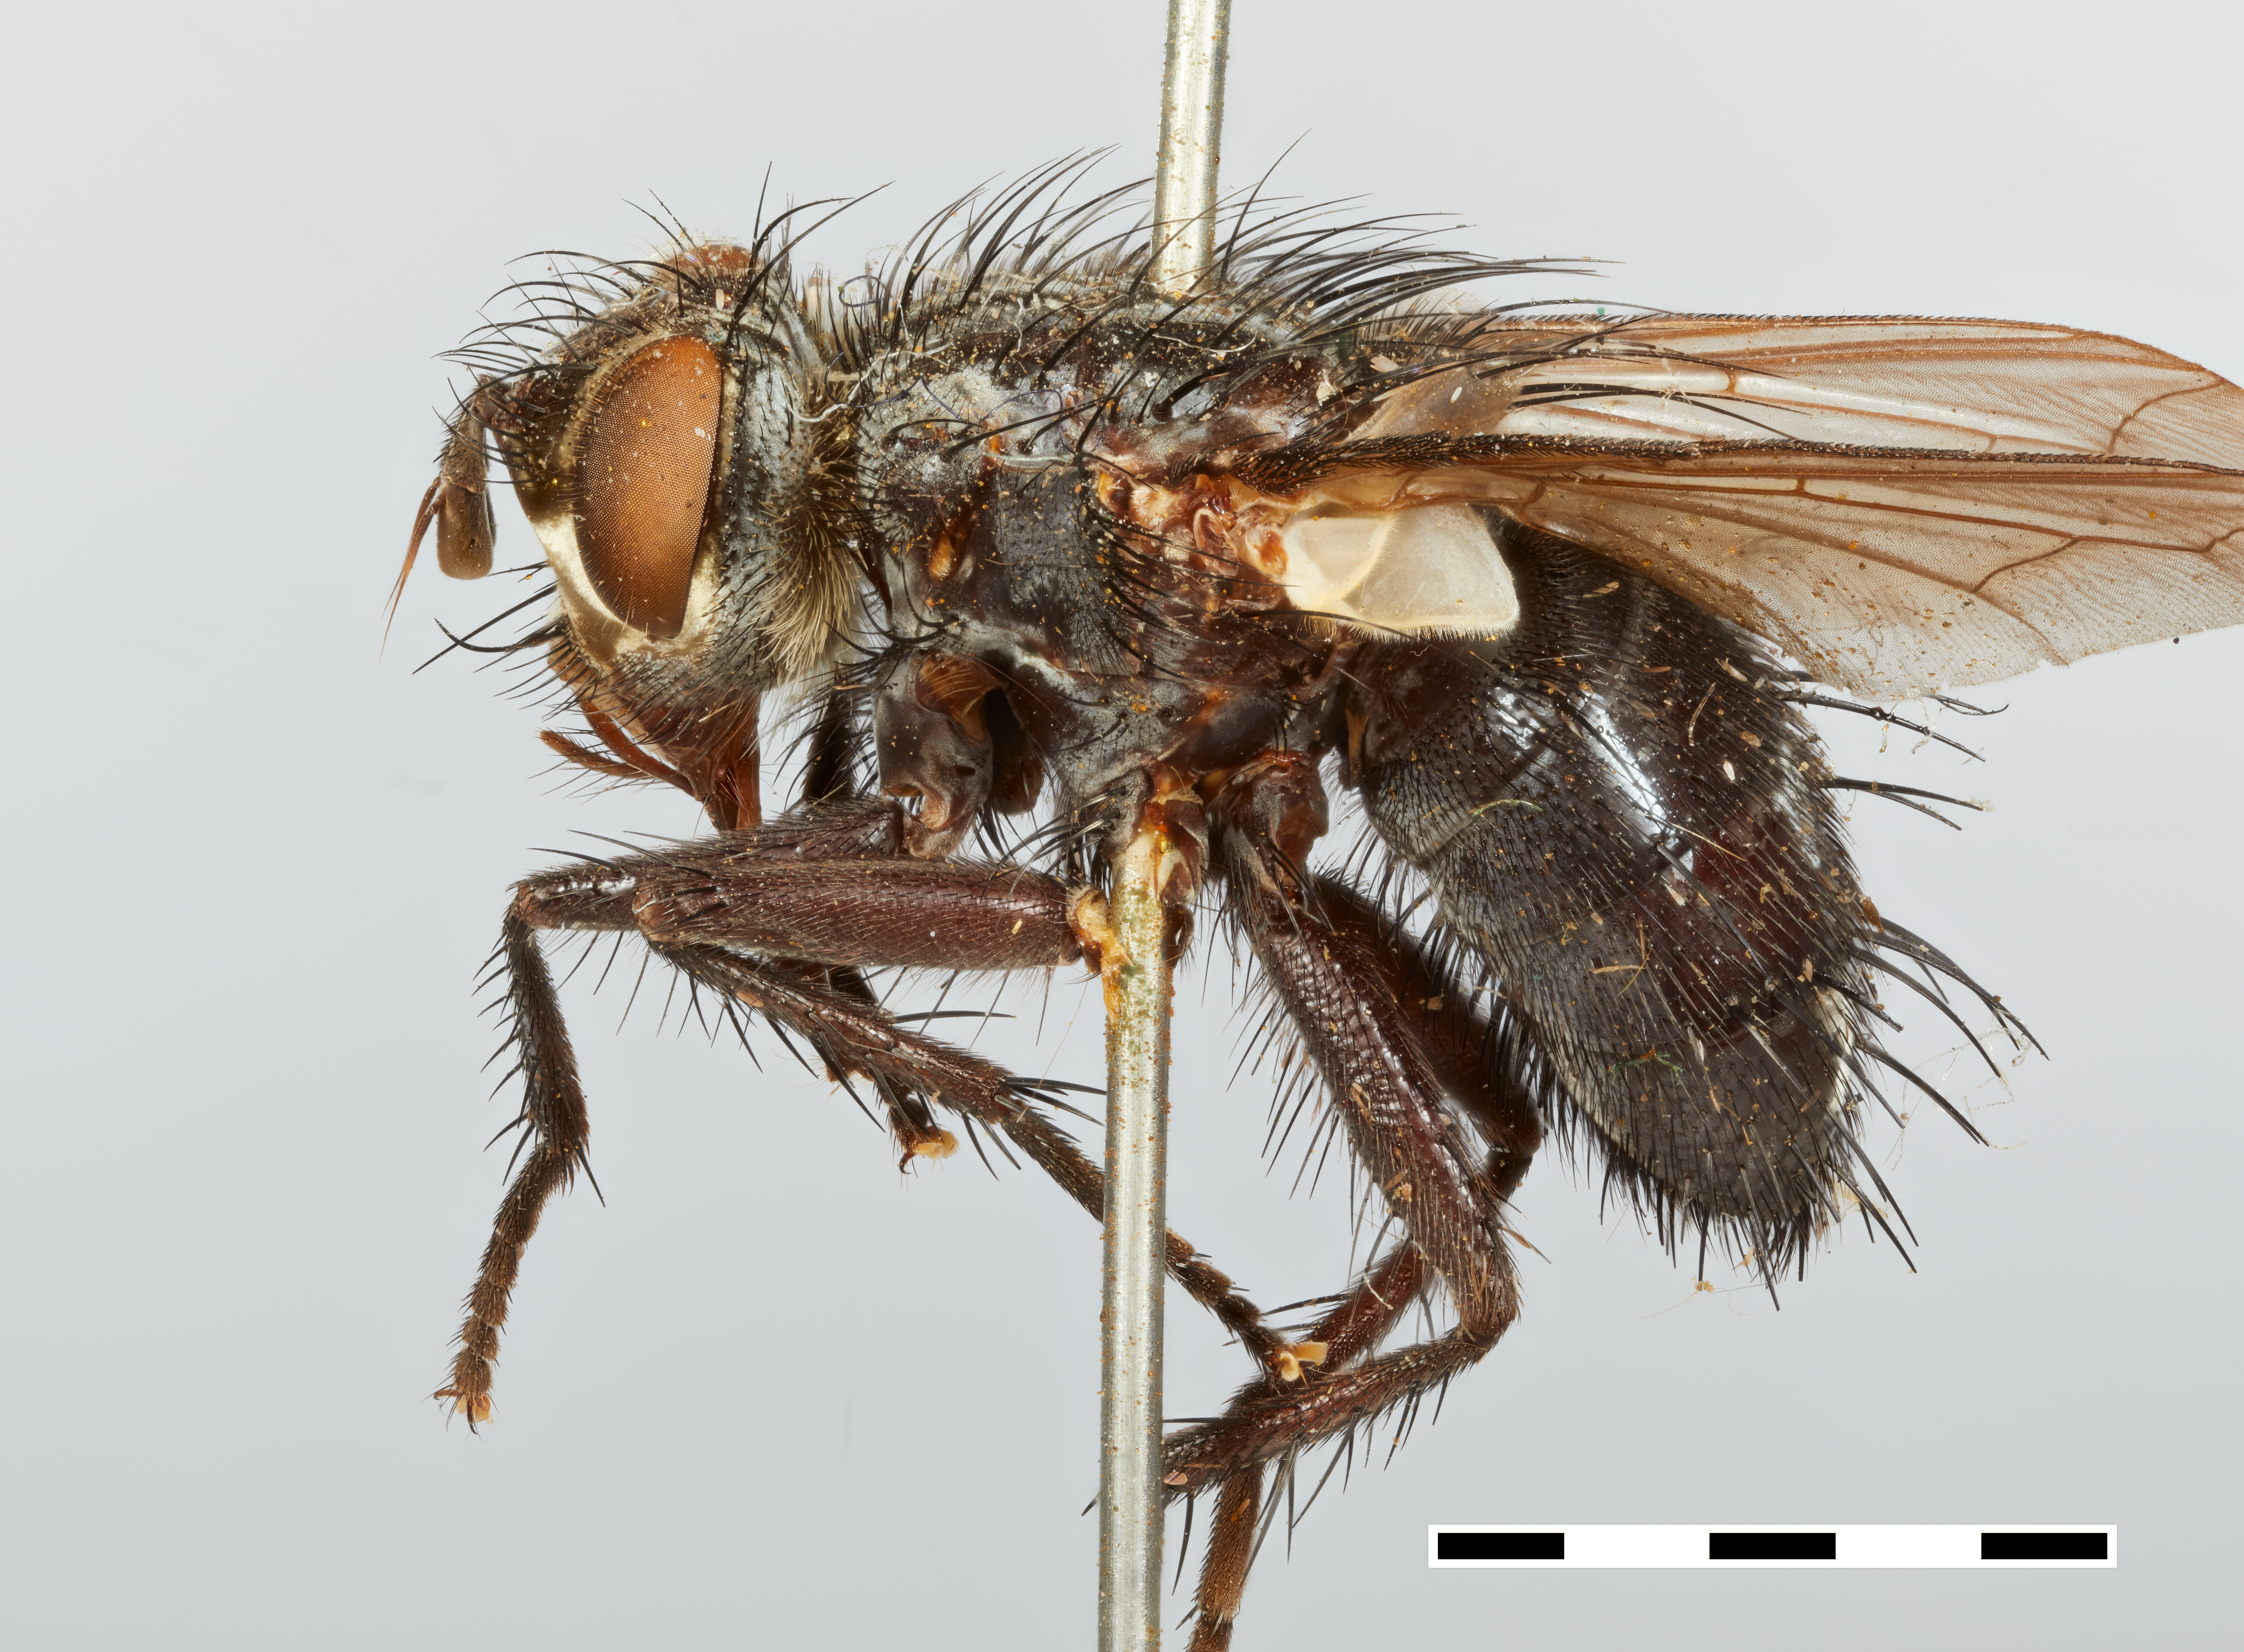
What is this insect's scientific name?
Hystricia aldrichii
